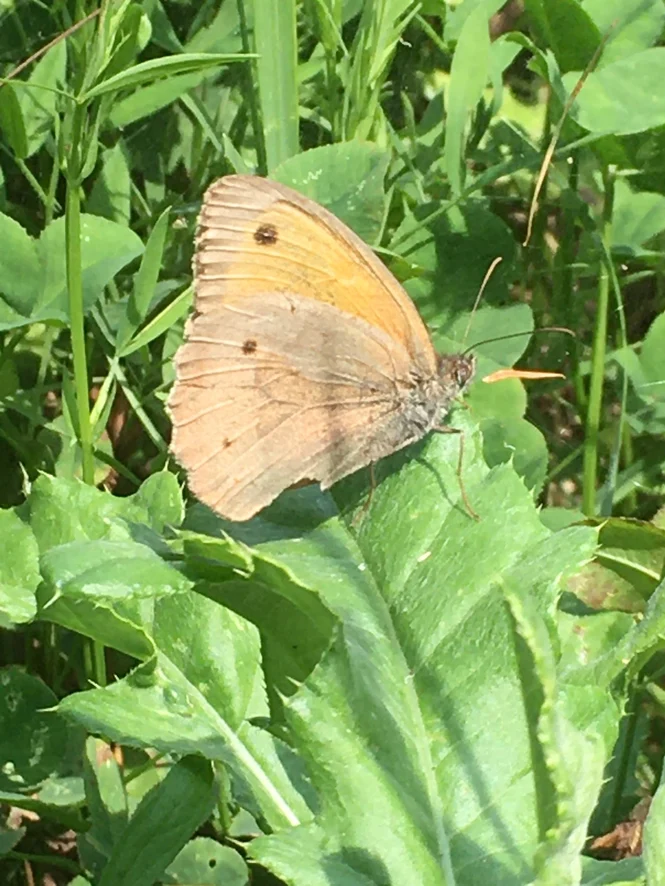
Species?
Maniola jurtina
